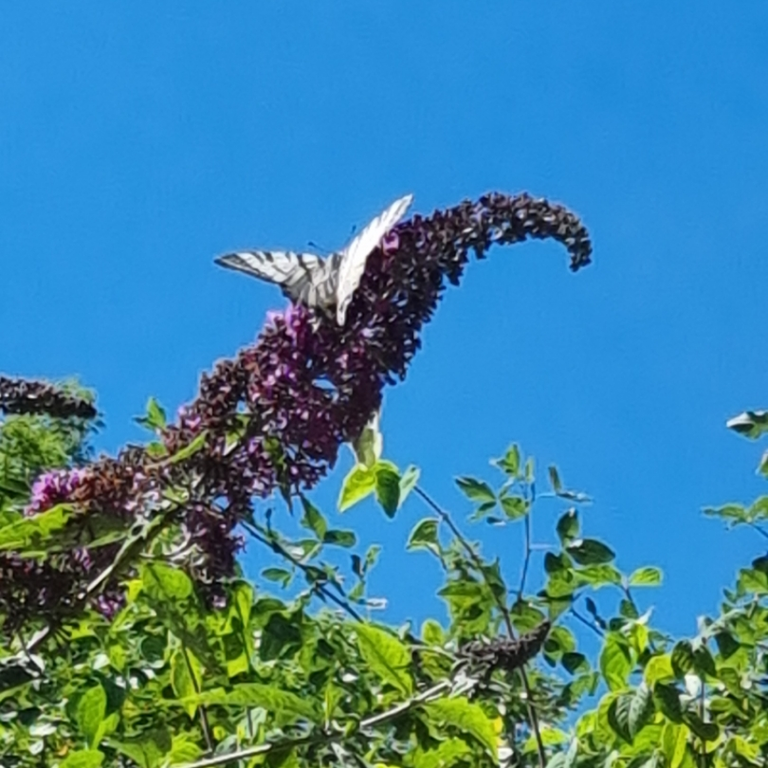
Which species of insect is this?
Iphiclides podalirius
